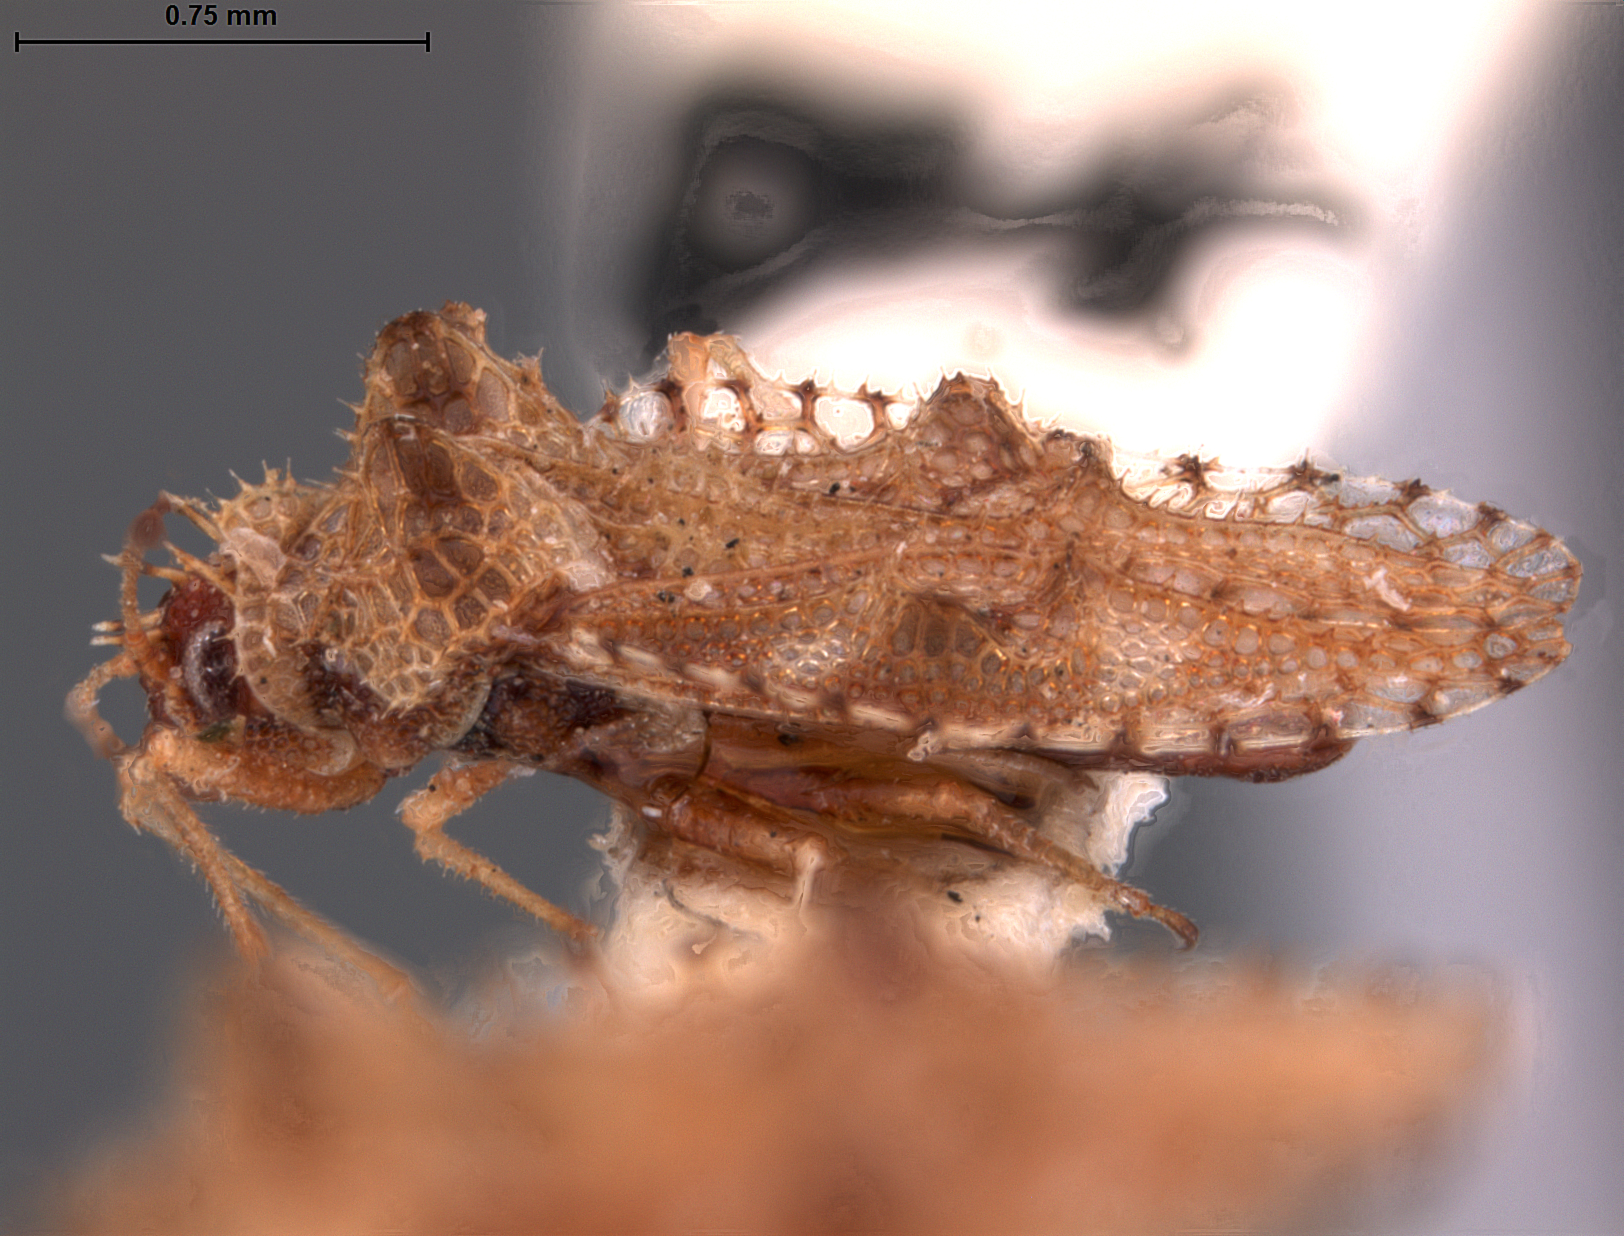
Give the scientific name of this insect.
Monanthia senta
